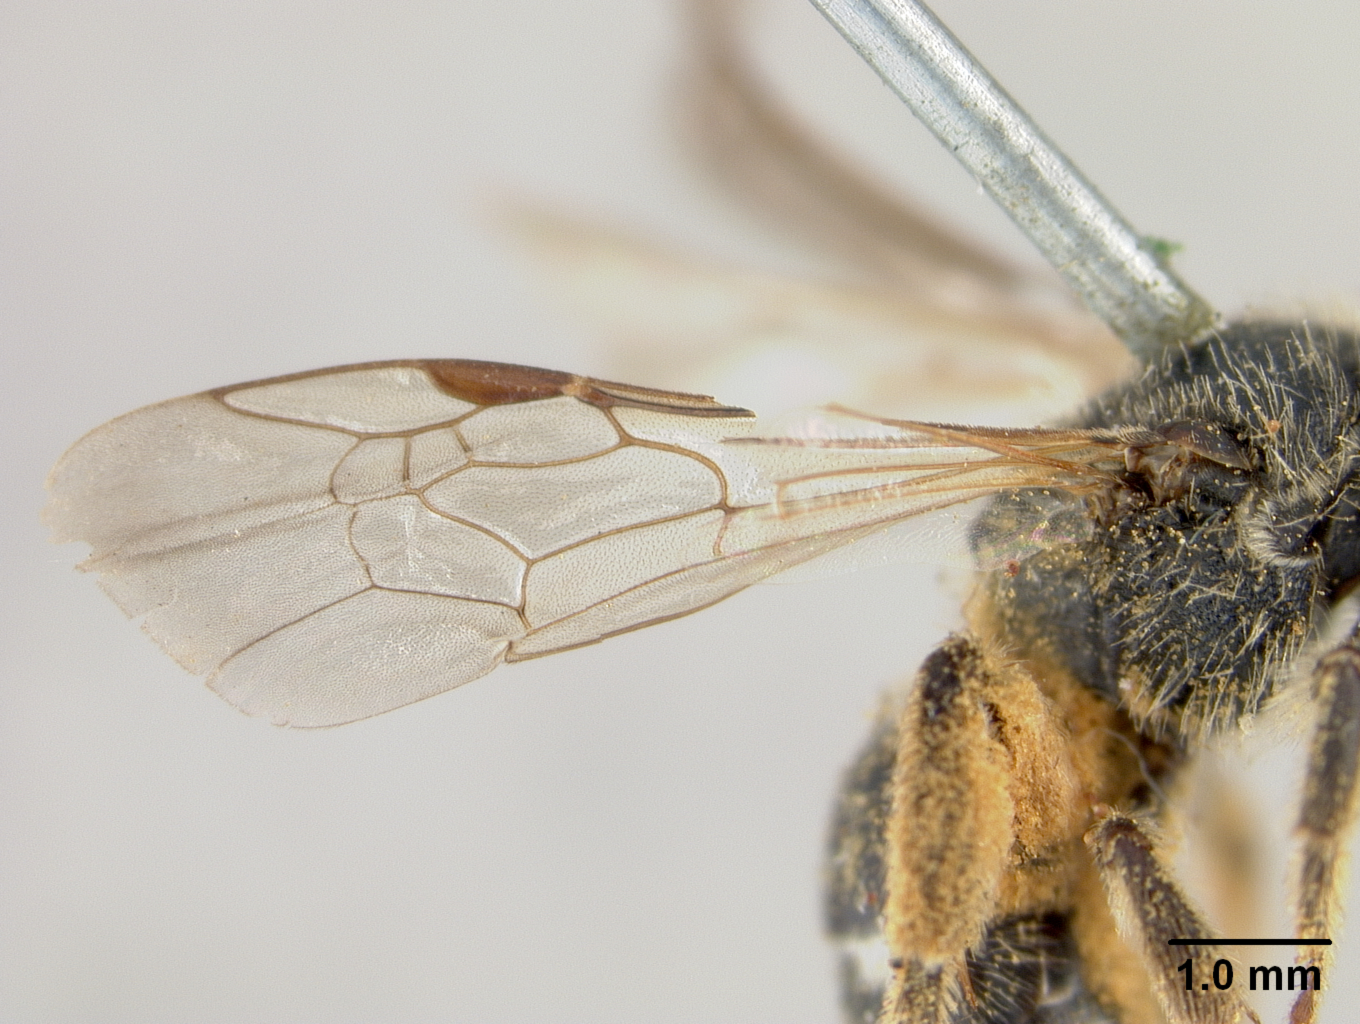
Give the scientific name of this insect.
Halictus olympiae (also Lasioglossum olympiae)
